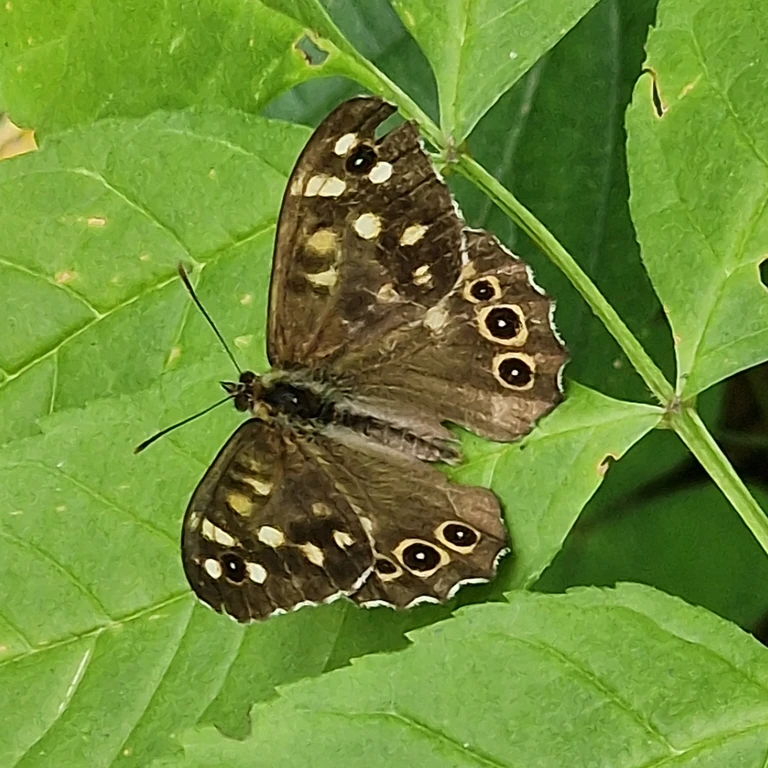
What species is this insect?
Pararge aegeria
